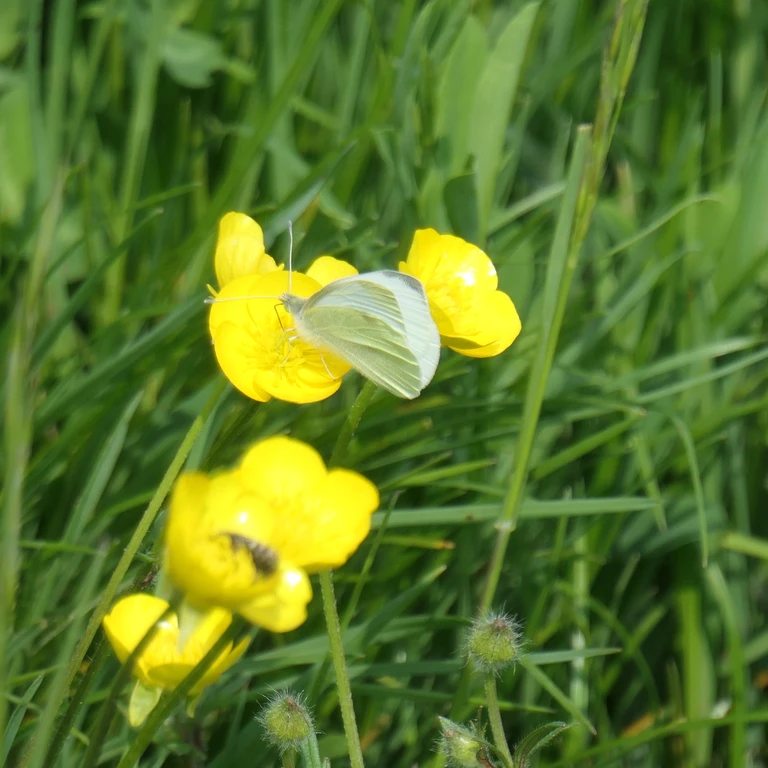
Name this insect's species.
Pieris rapae
